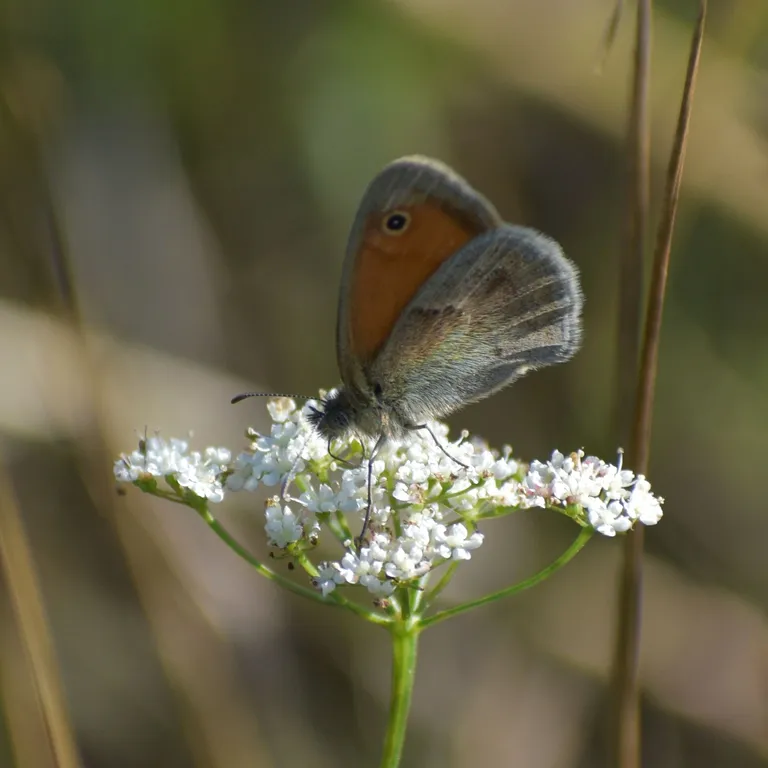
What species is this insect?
Coenonympha pamphilus
